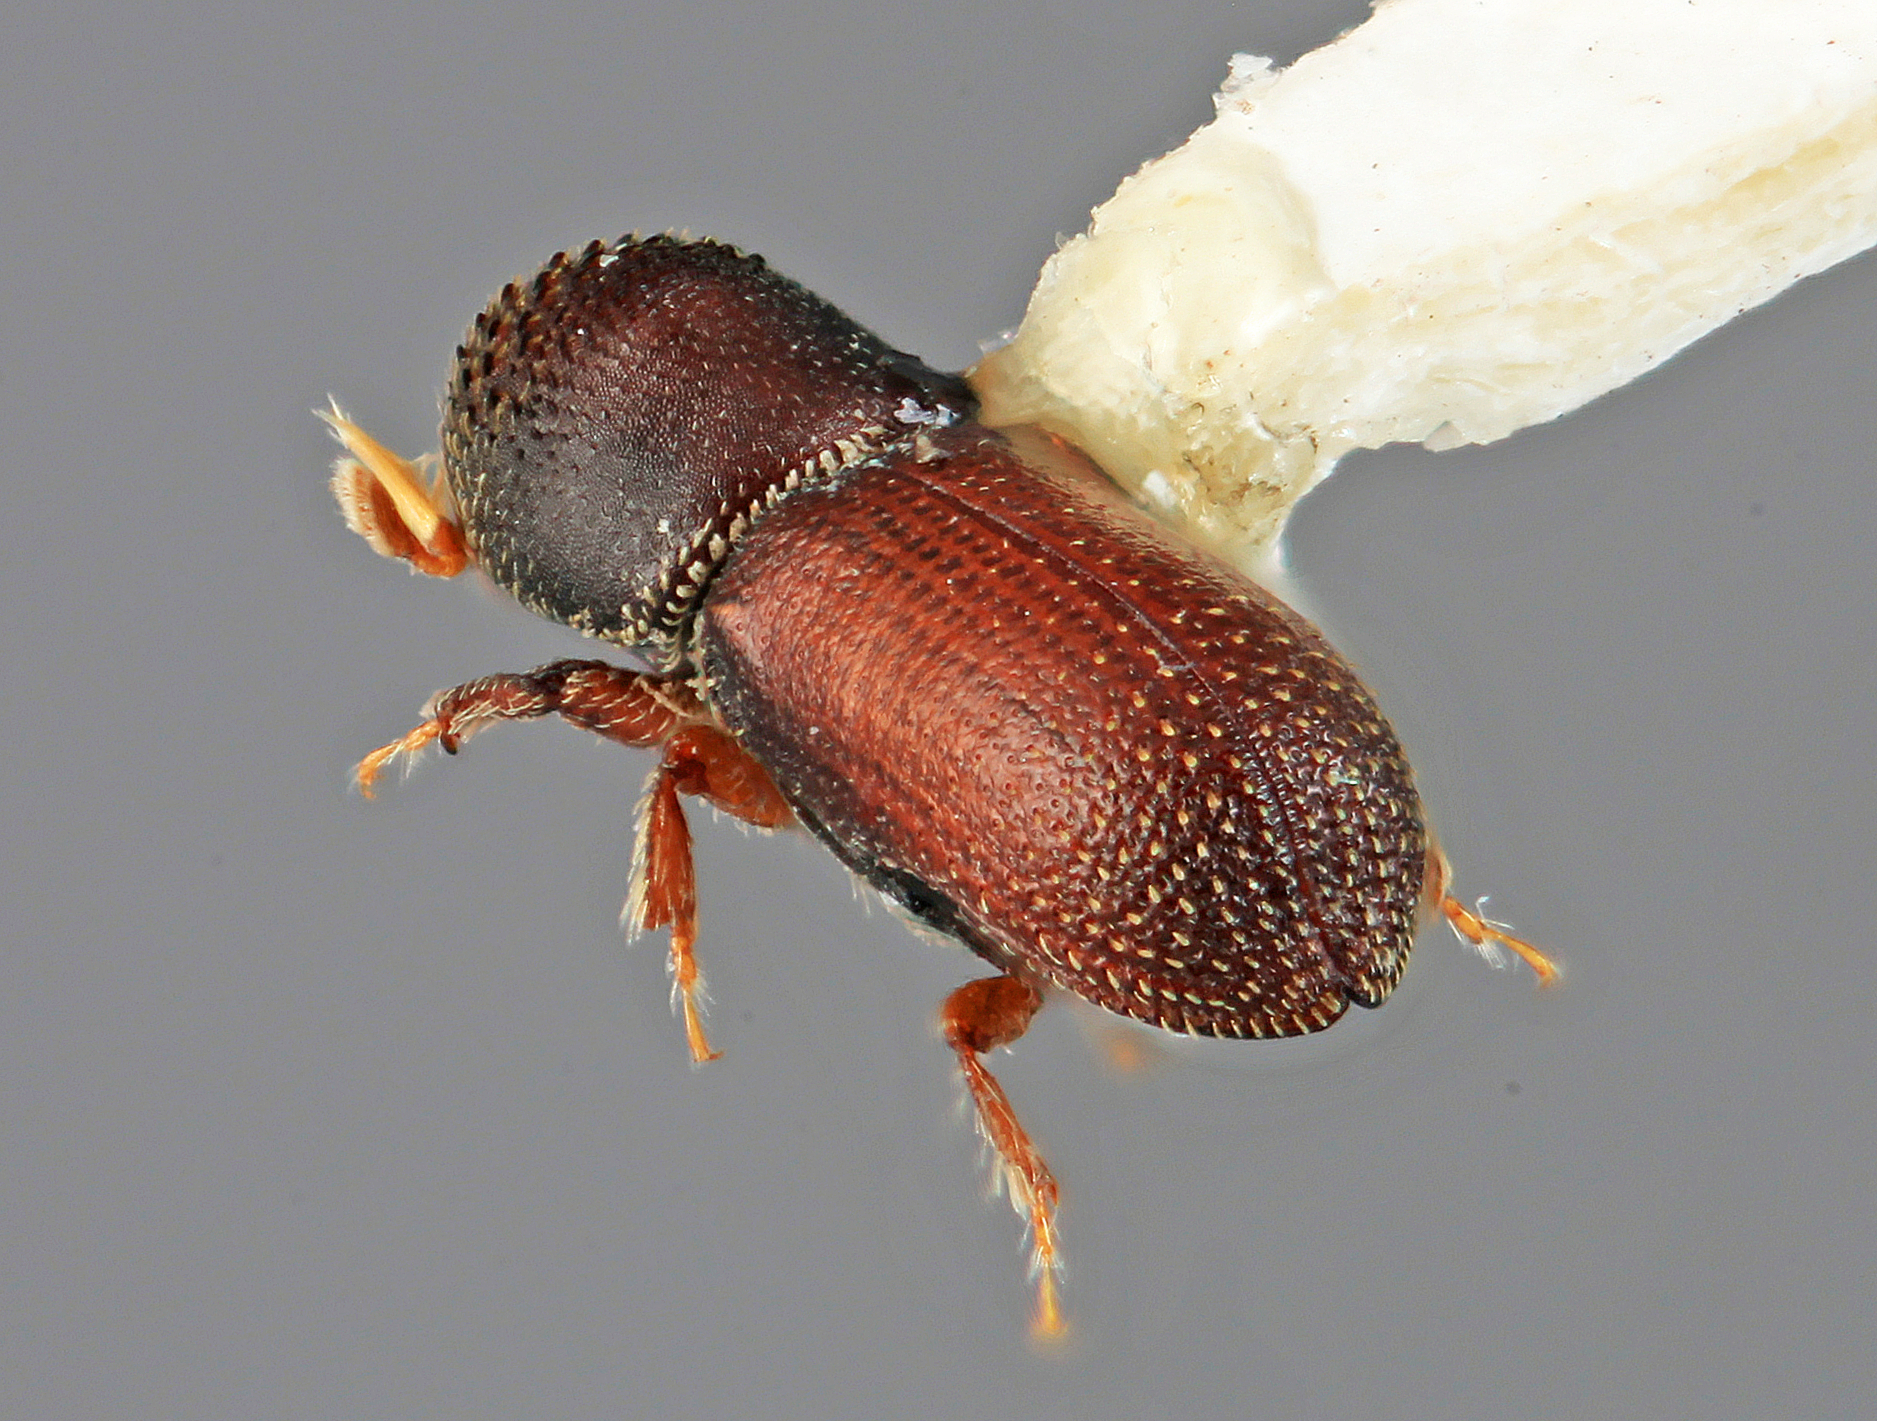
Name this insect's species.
Micracisella monadis
